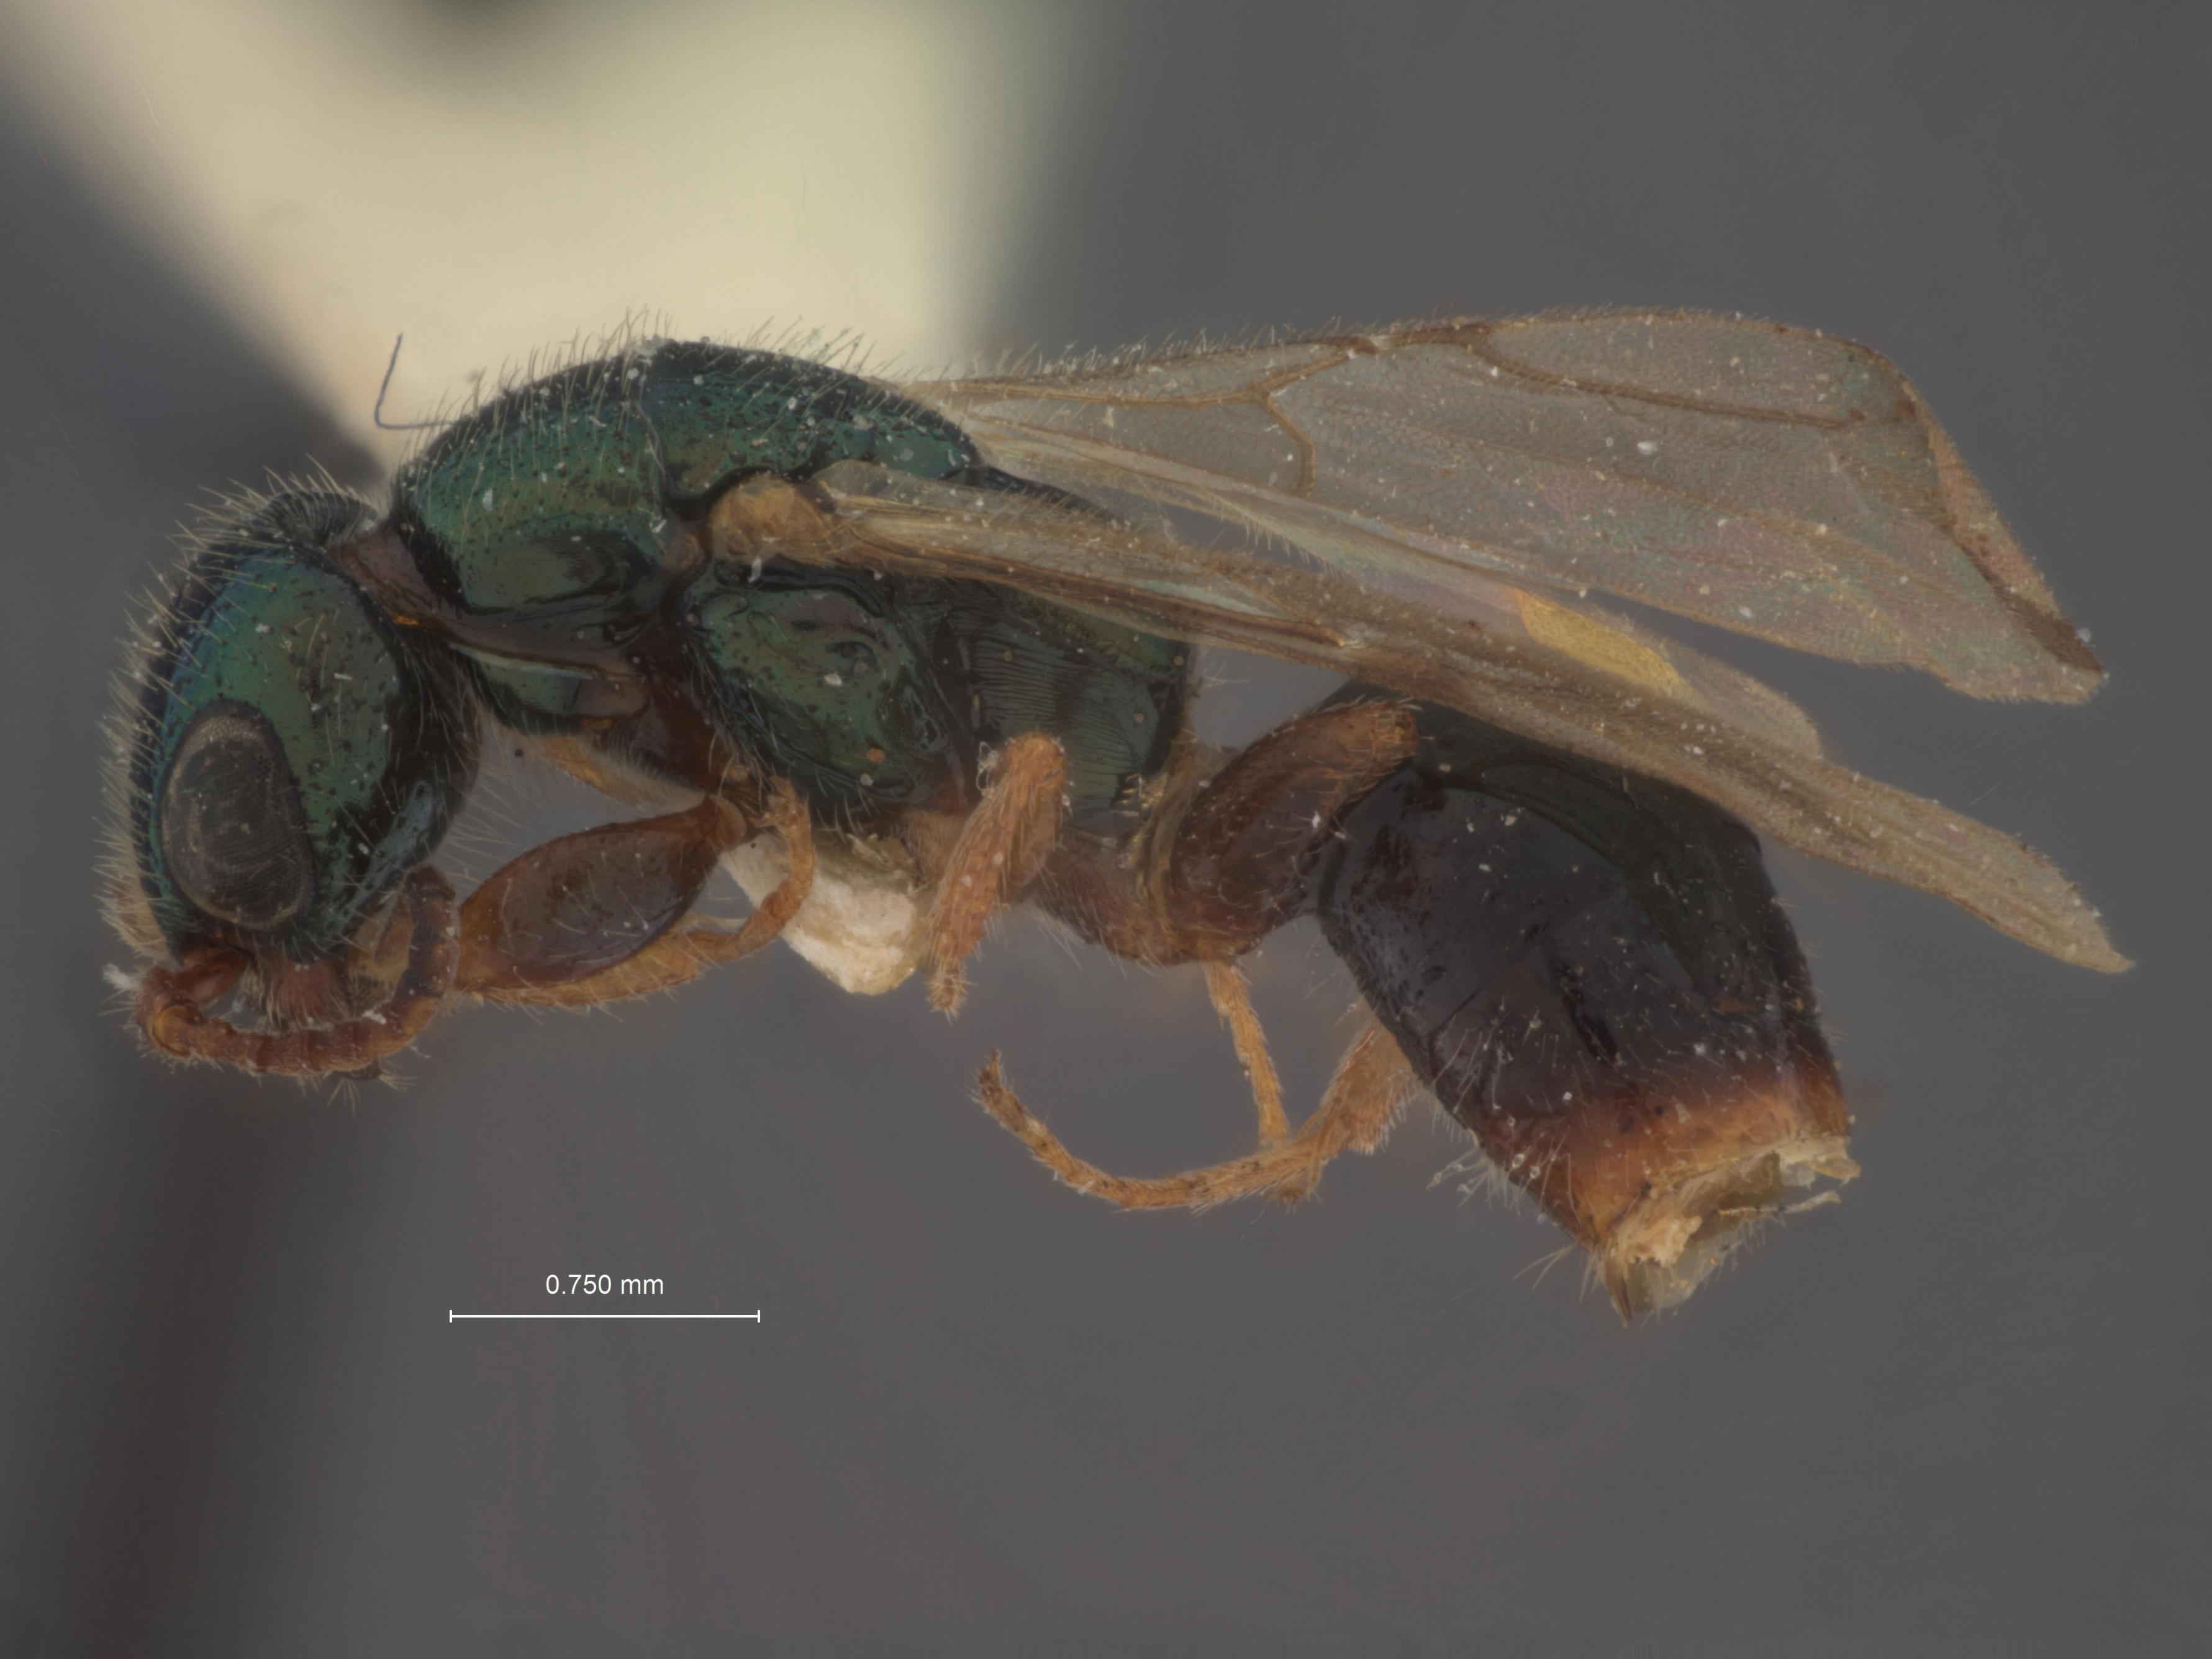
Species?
Anisepyris wolcotti
